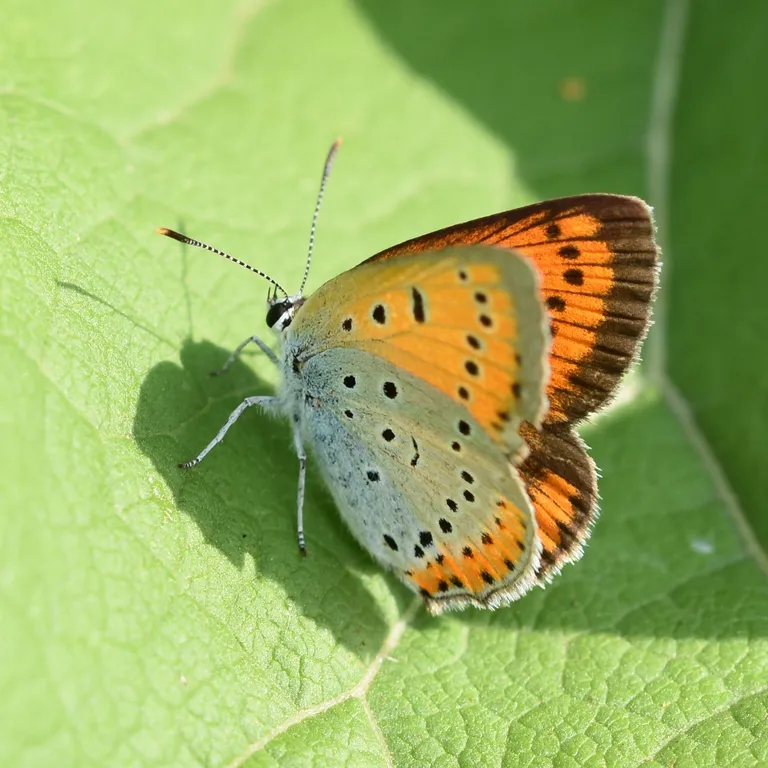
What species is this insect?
Lycaena dispar
